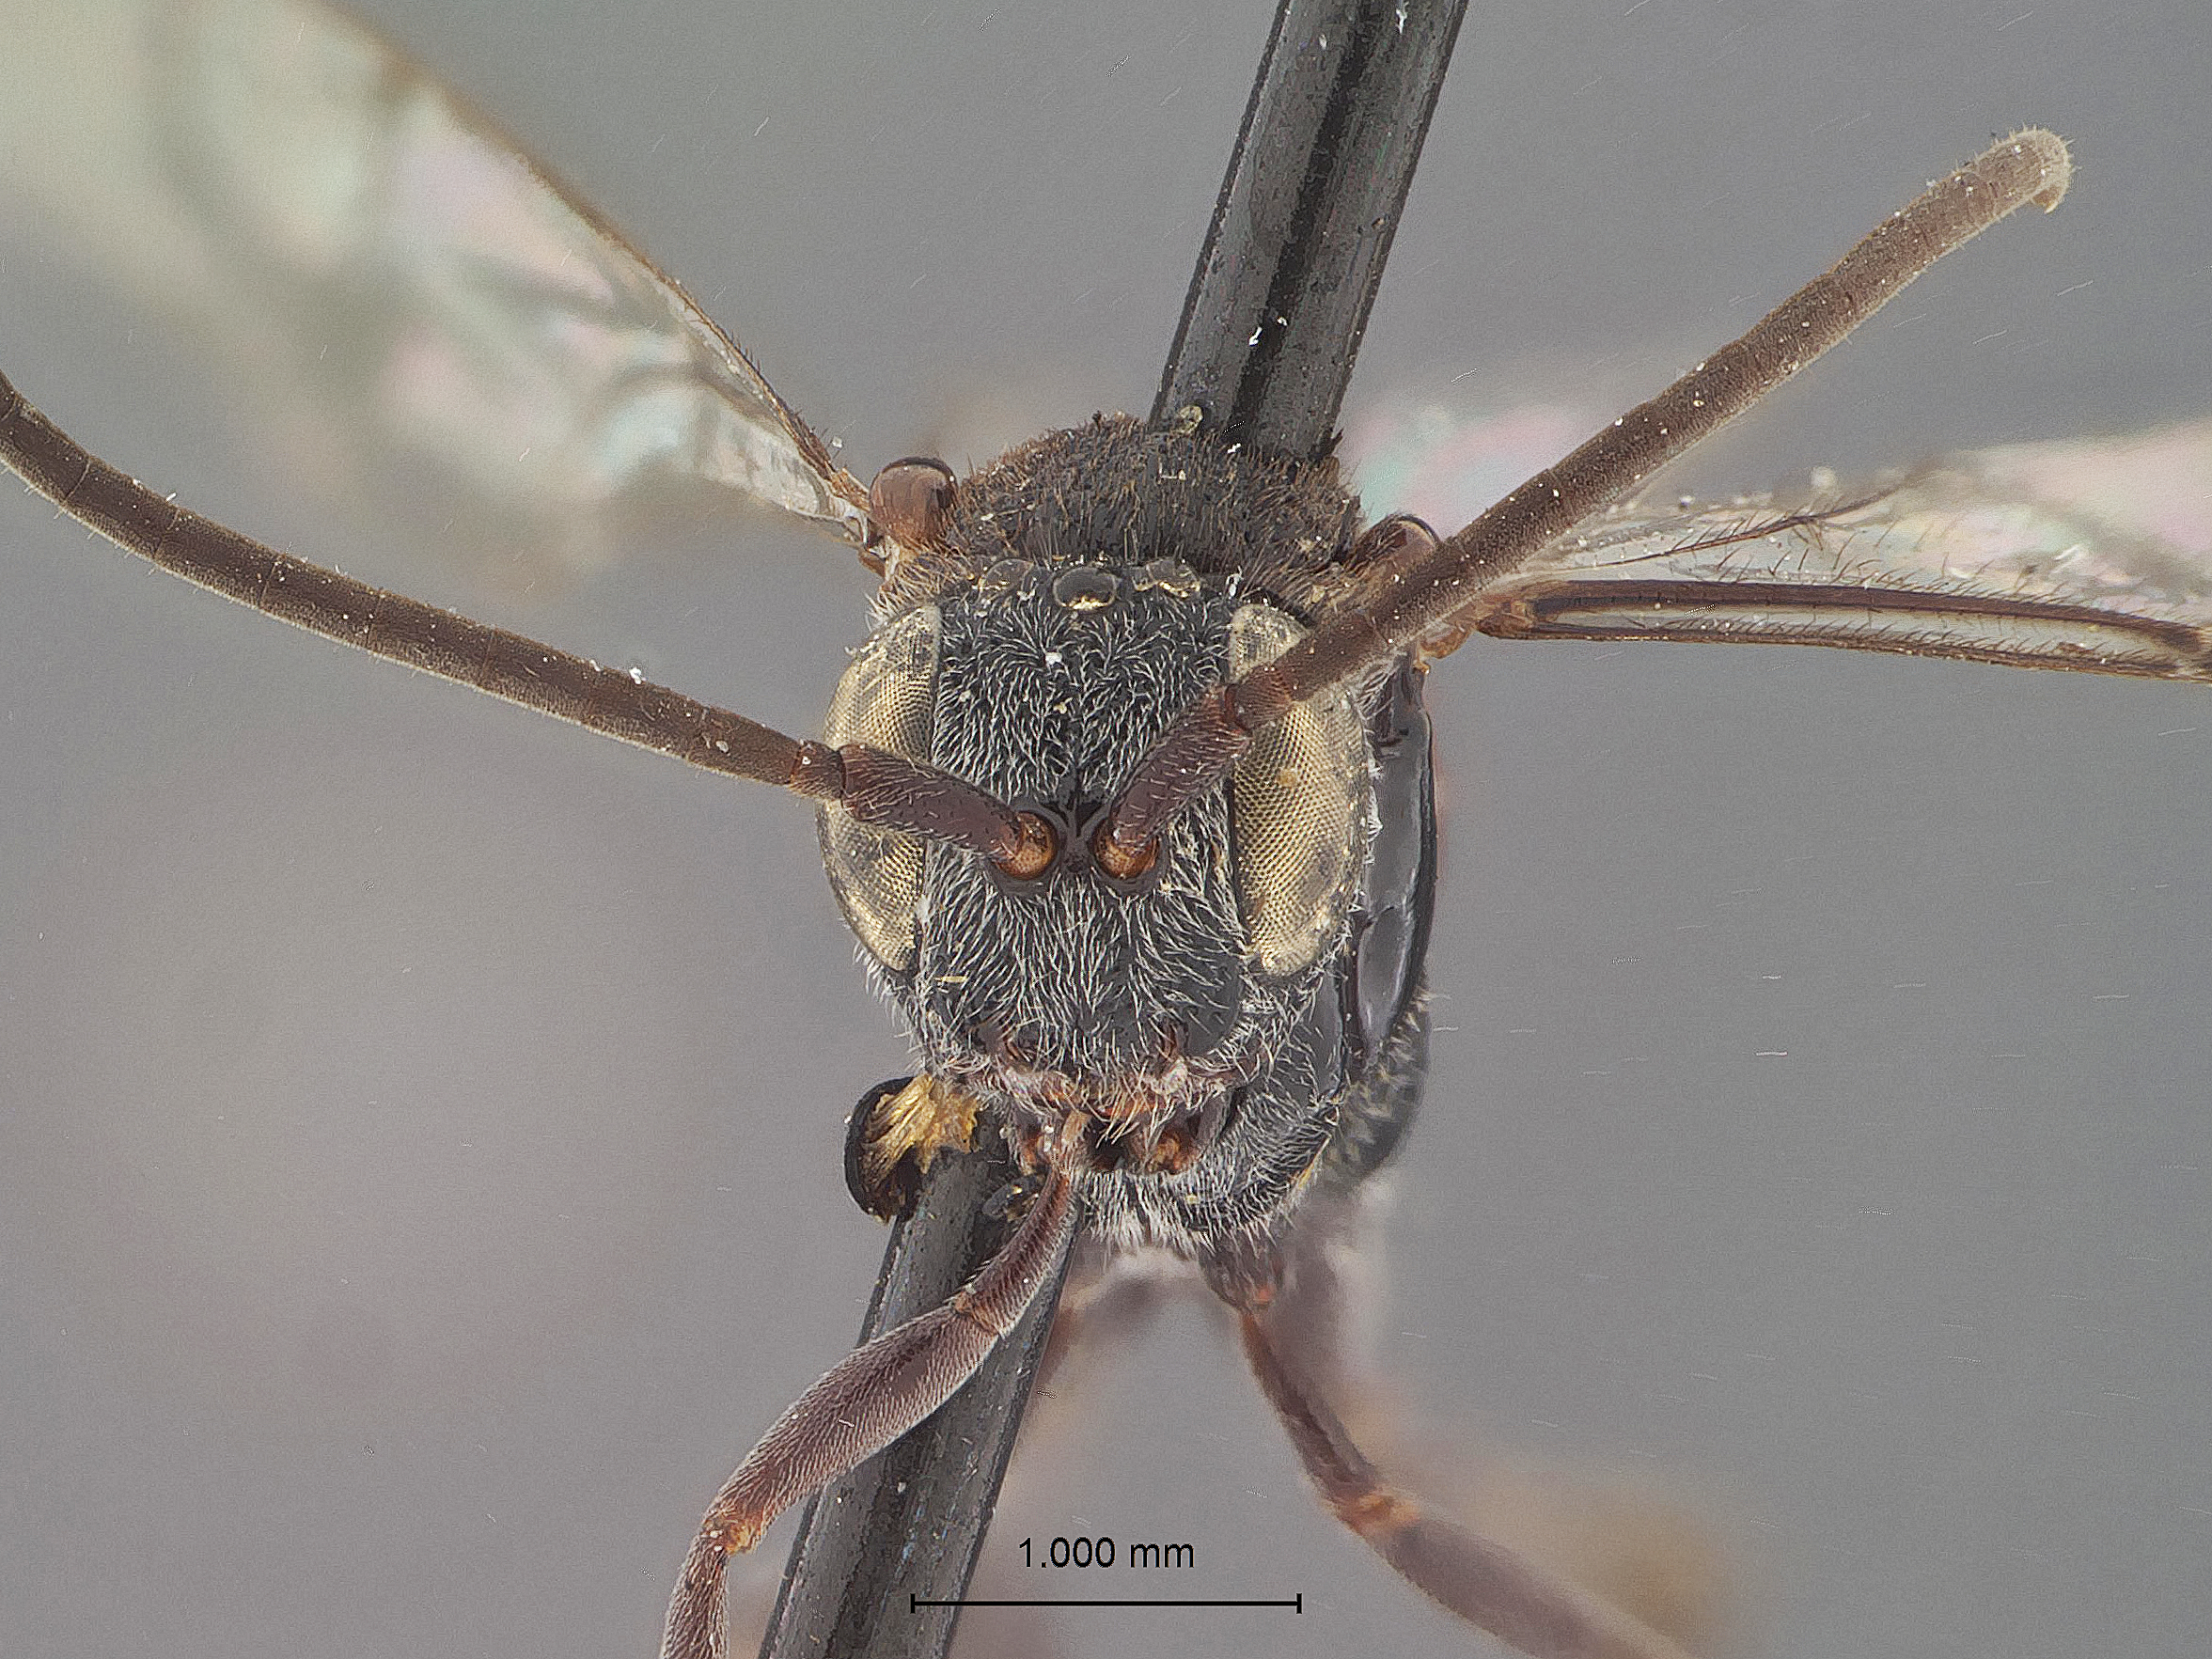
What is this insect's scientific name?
Hyptia johnsoni
